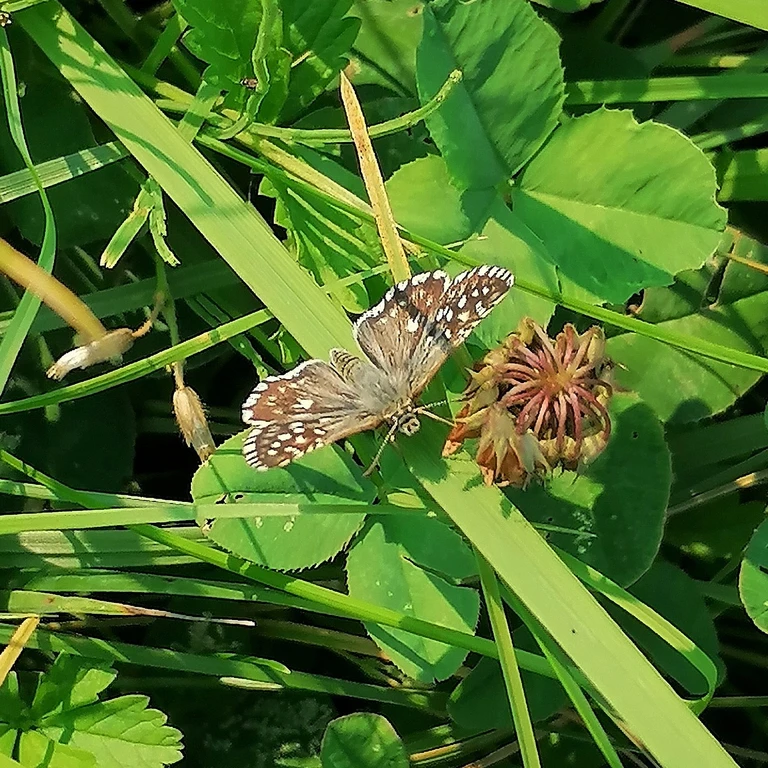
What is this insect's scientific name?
Pyrgus malvae
